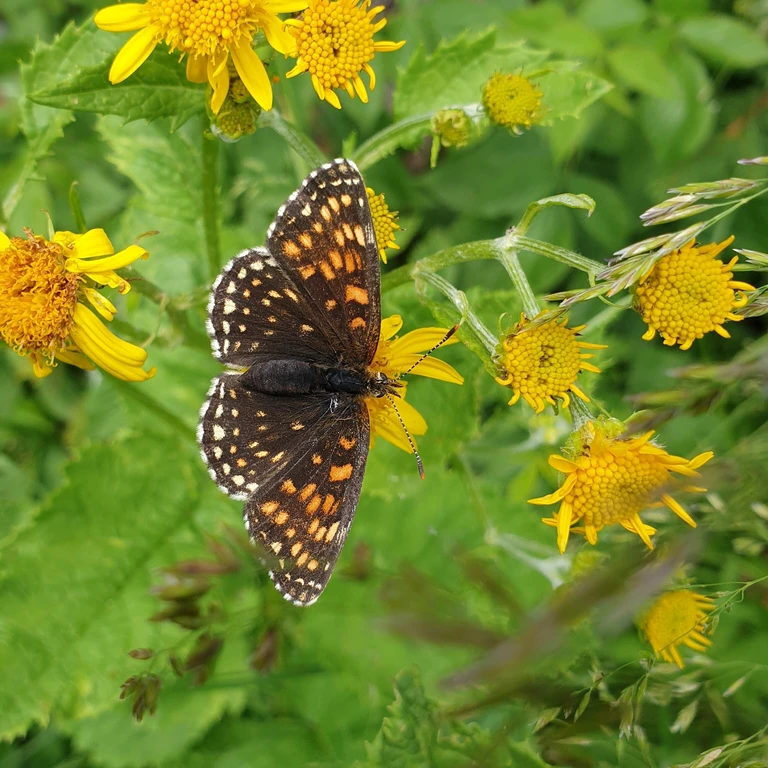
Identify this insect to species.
Melitaea diamina
